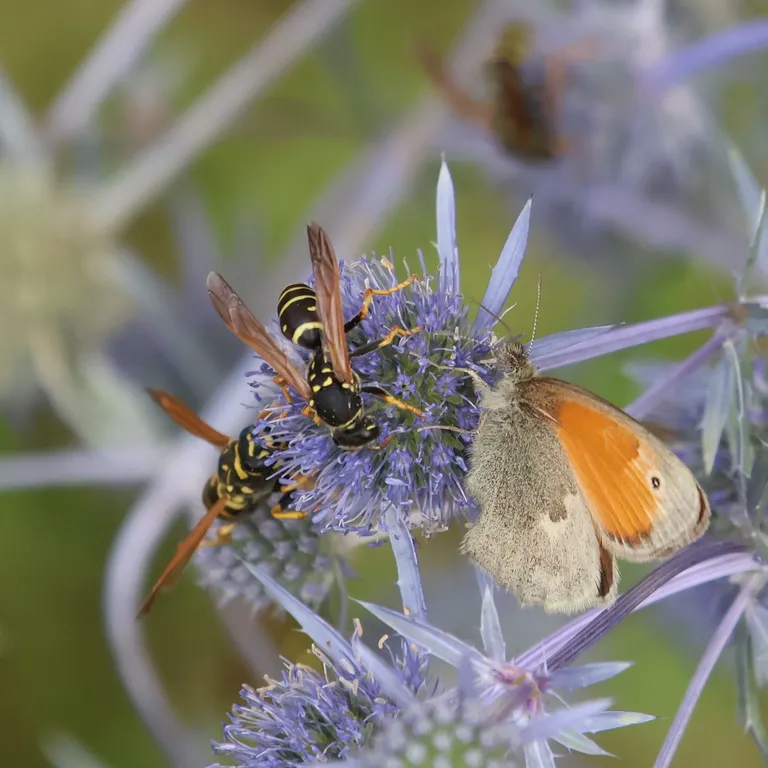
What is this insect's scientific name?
Coenonympha pamphilus
